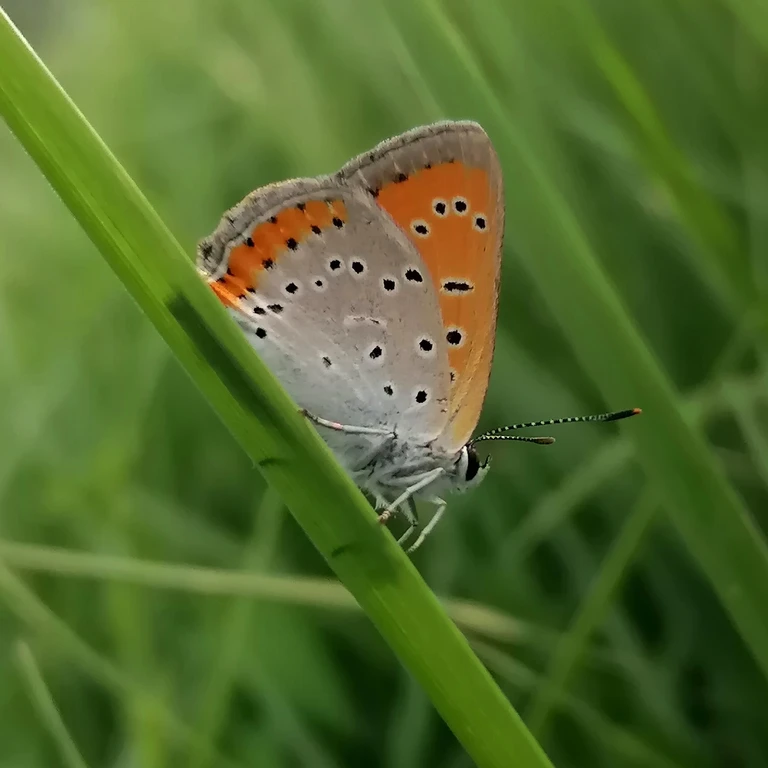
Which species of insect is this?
Lycaena dispar
